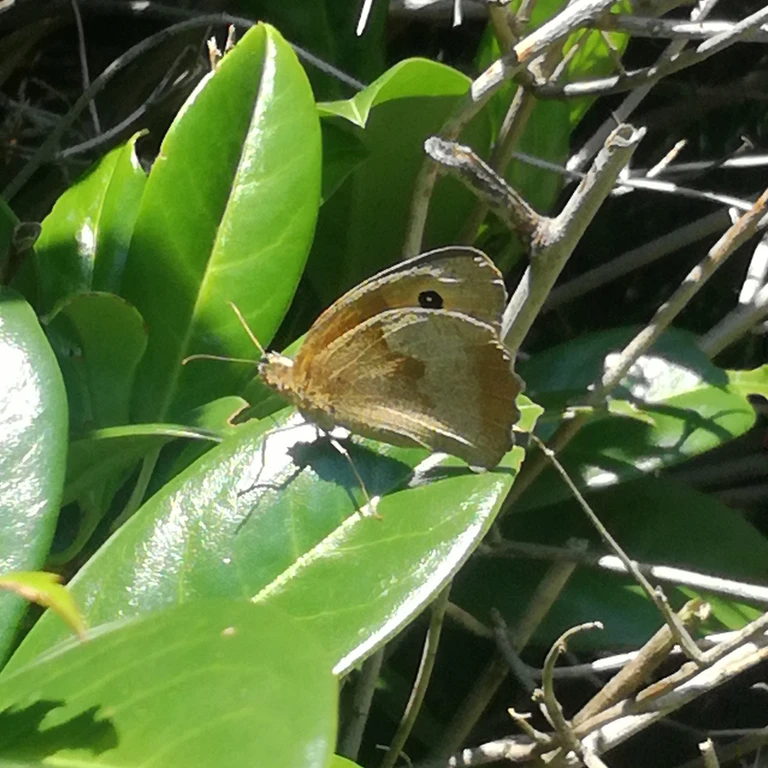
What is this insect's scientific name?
Maniola jurtina
